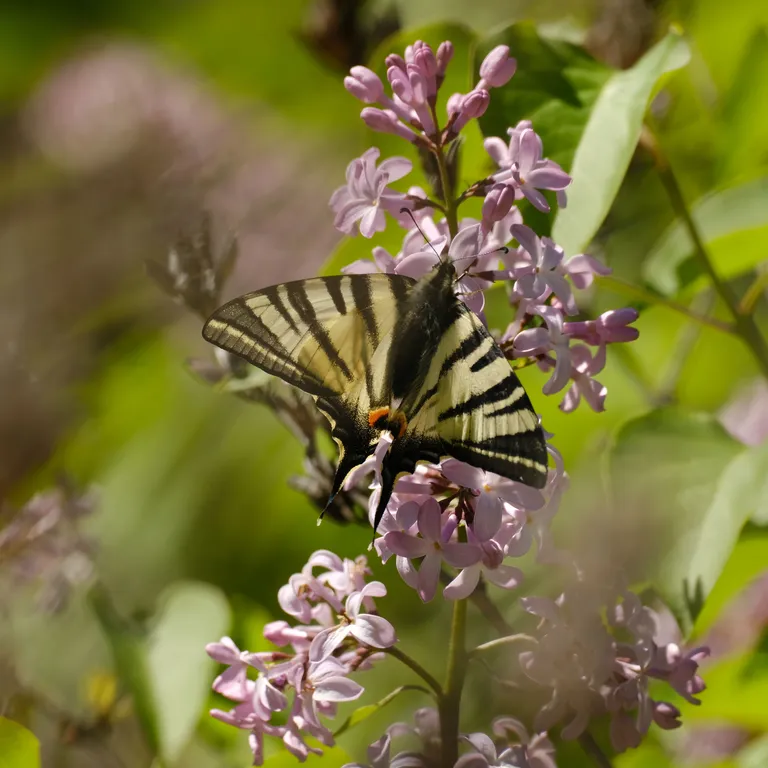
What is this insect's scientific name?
Iphiclides podalirius
